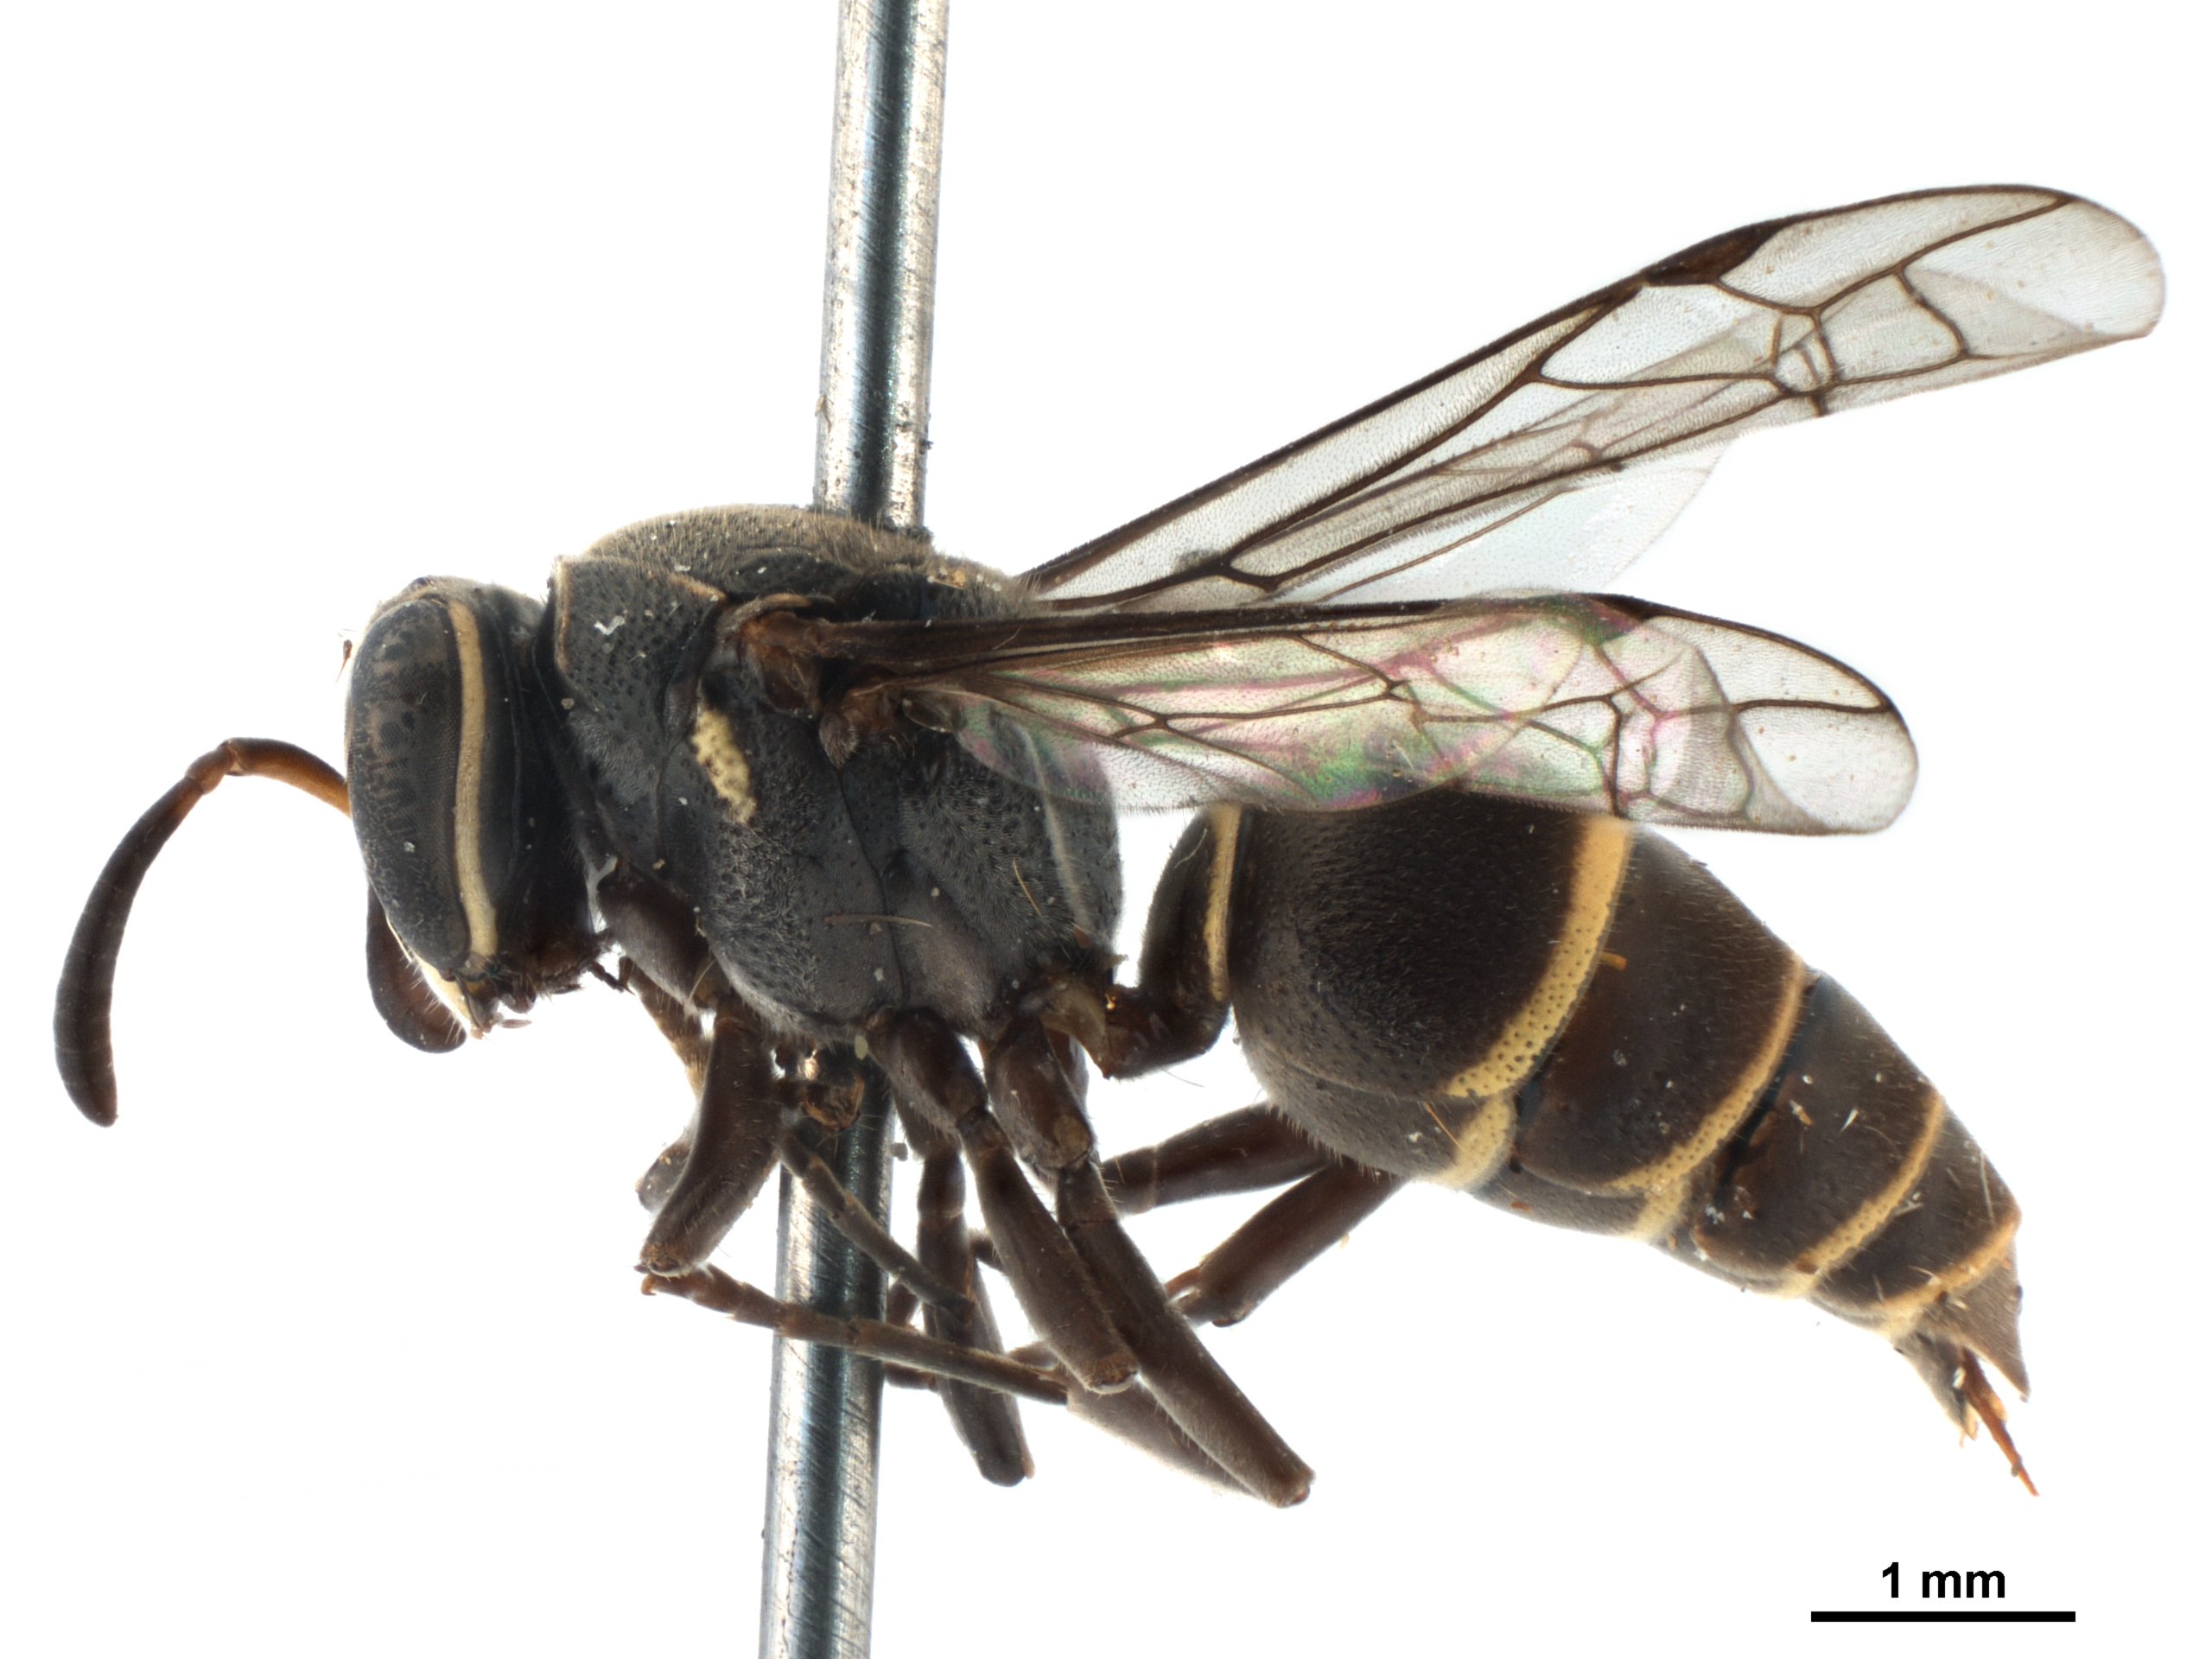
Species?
Protopolybia chartergoides
